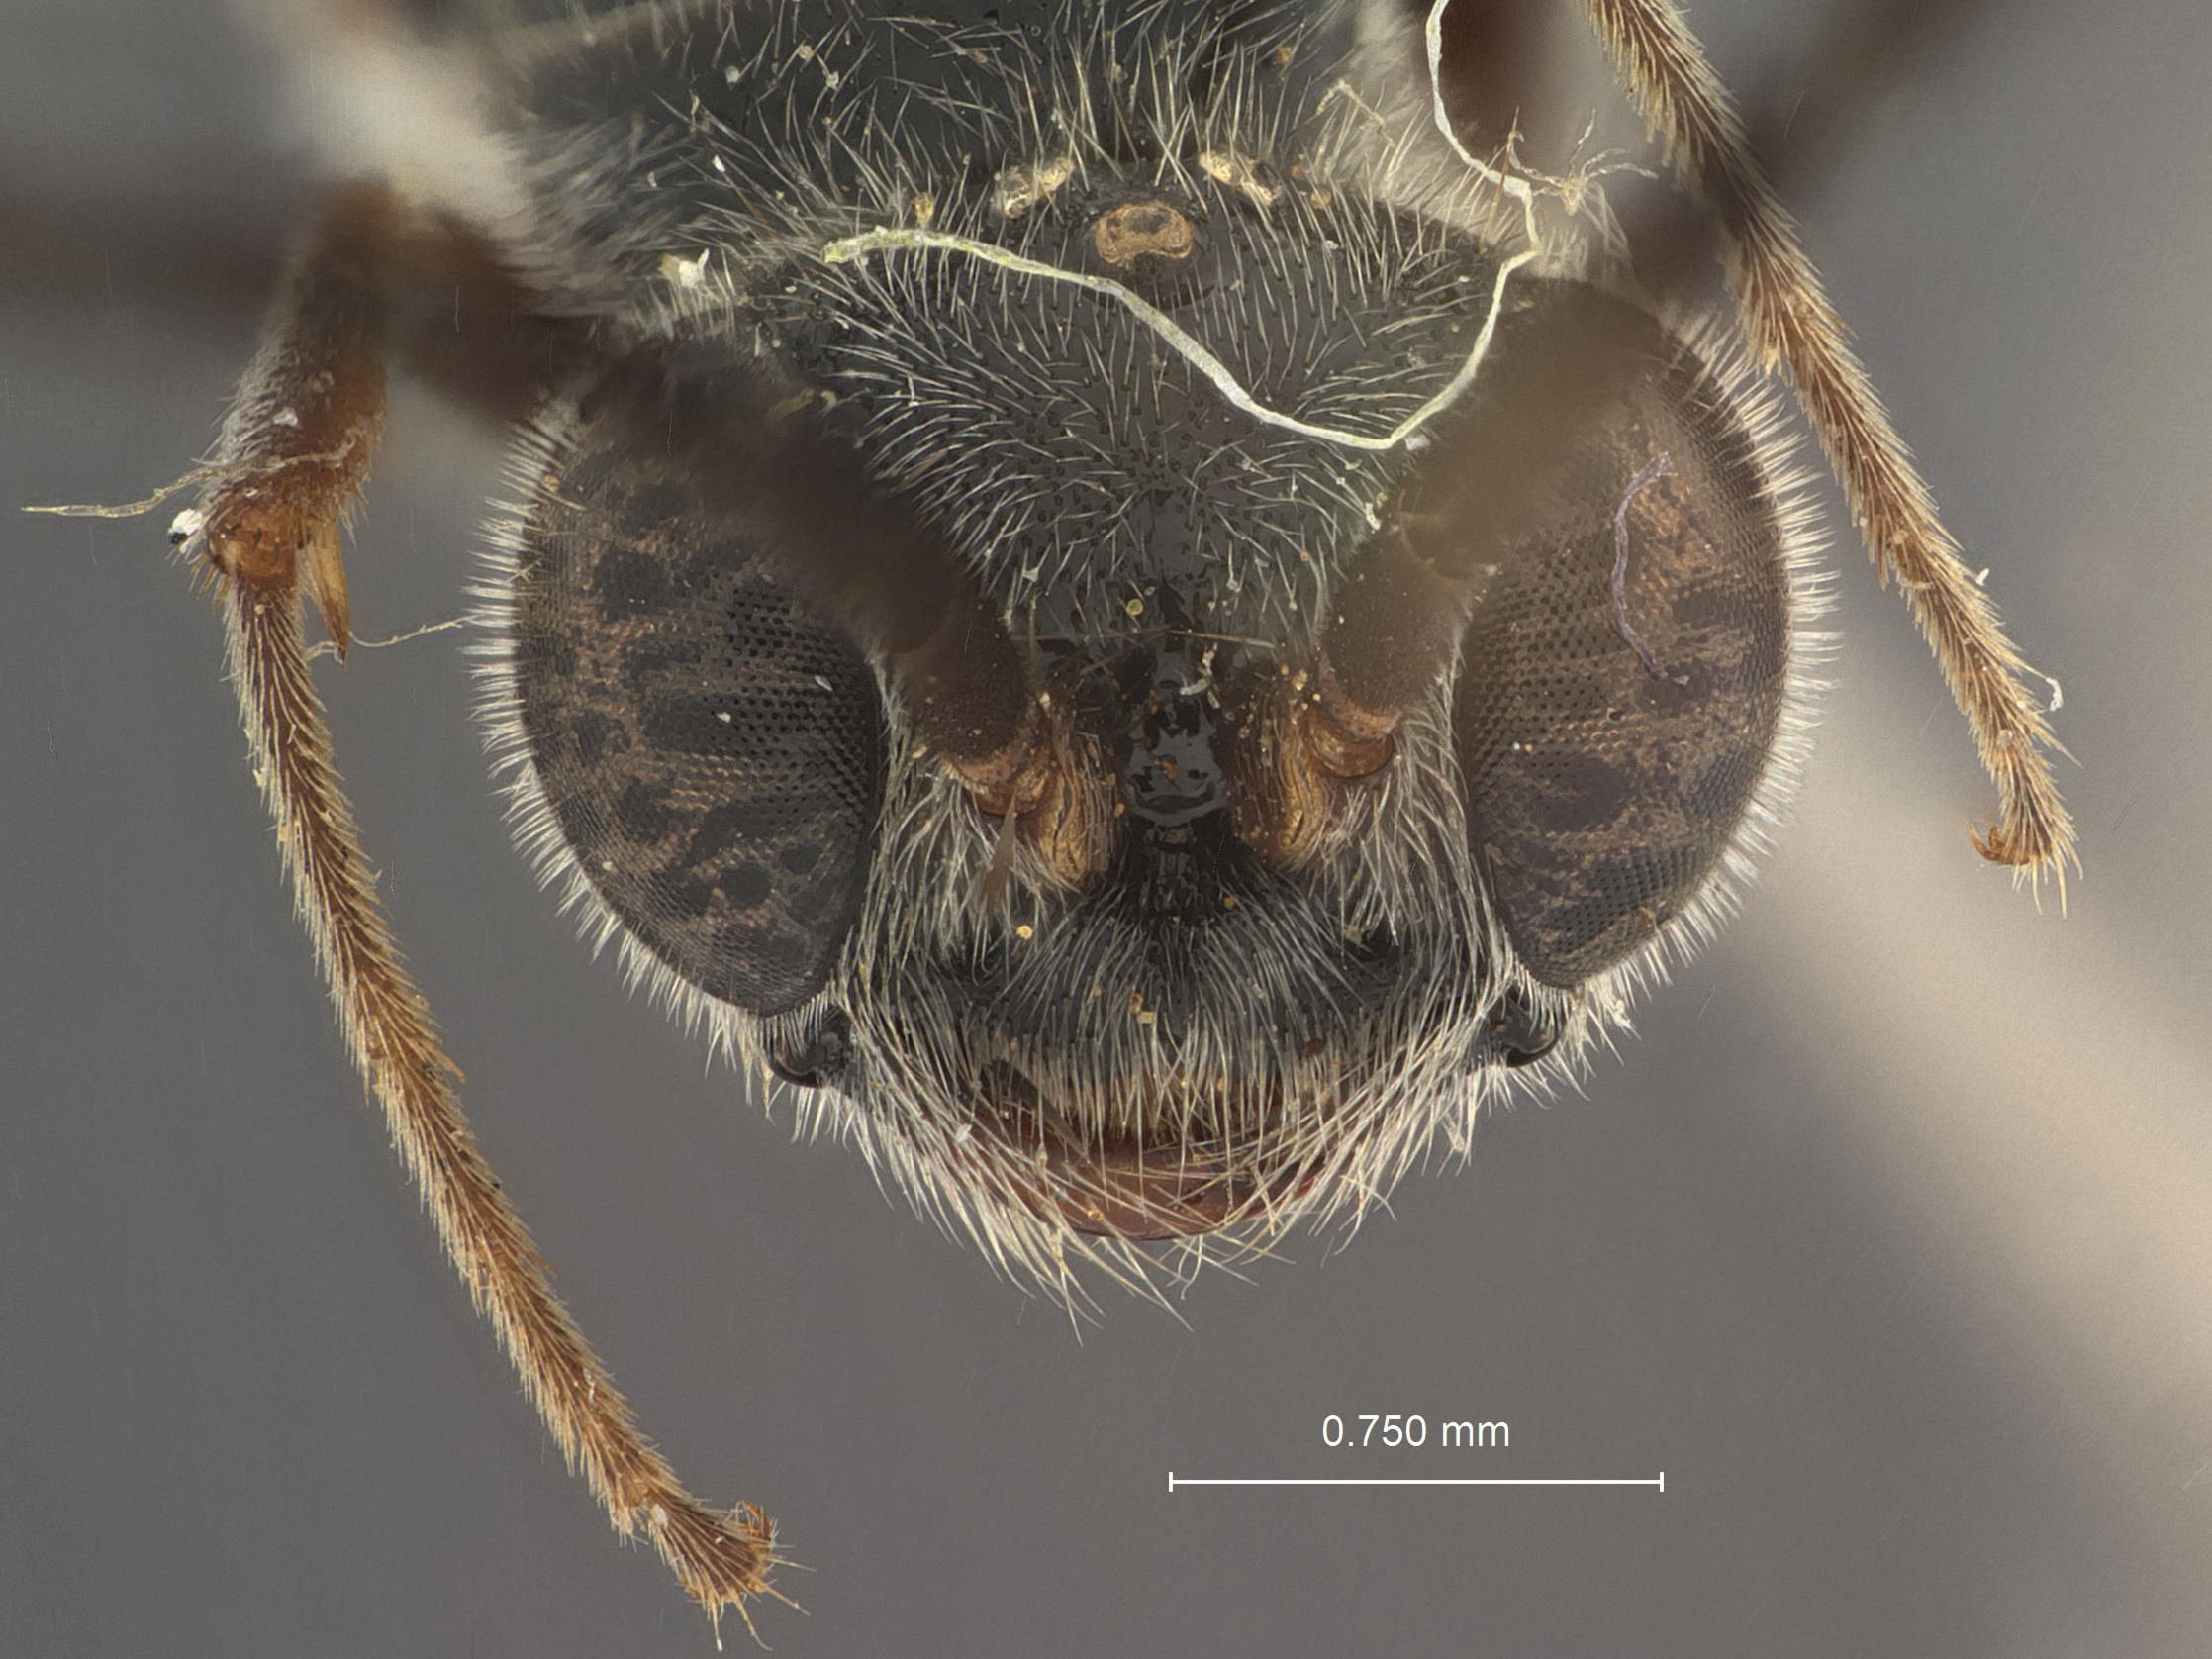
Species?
Methocha ceylonica
